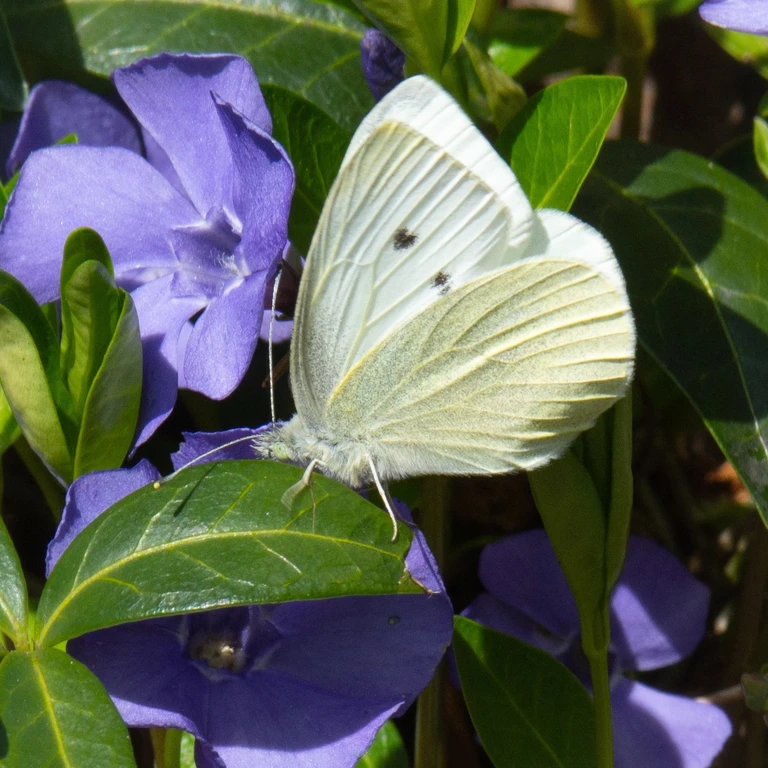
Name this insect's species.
Pieris rapae
